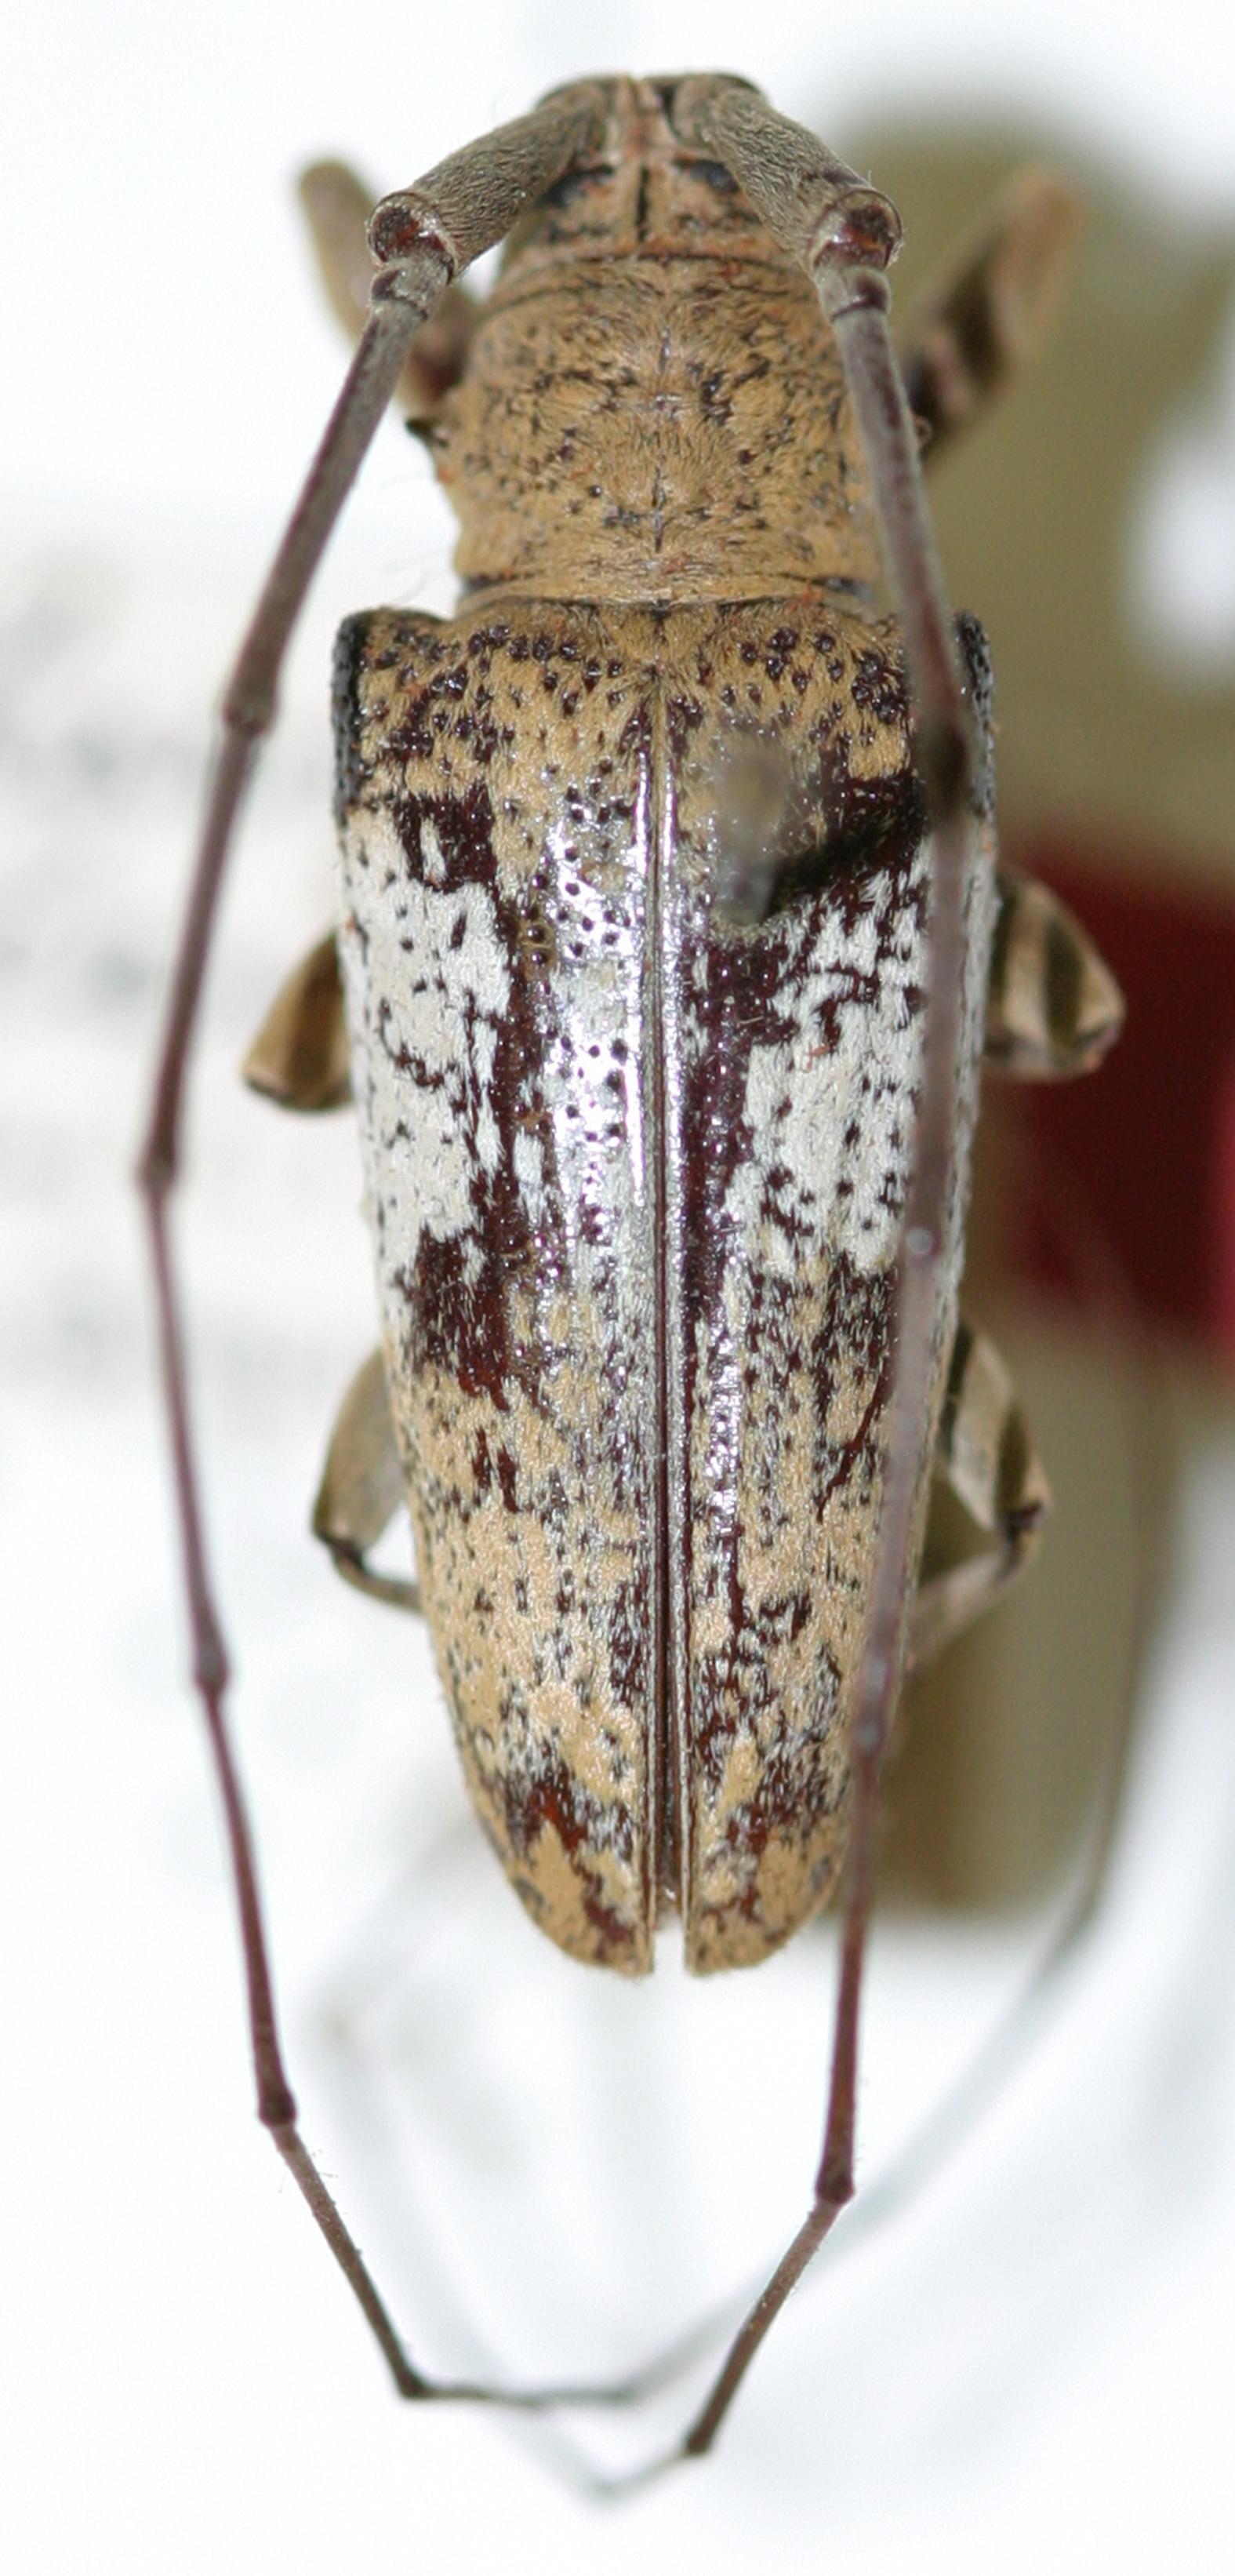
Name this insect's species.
Pharsalia clara
